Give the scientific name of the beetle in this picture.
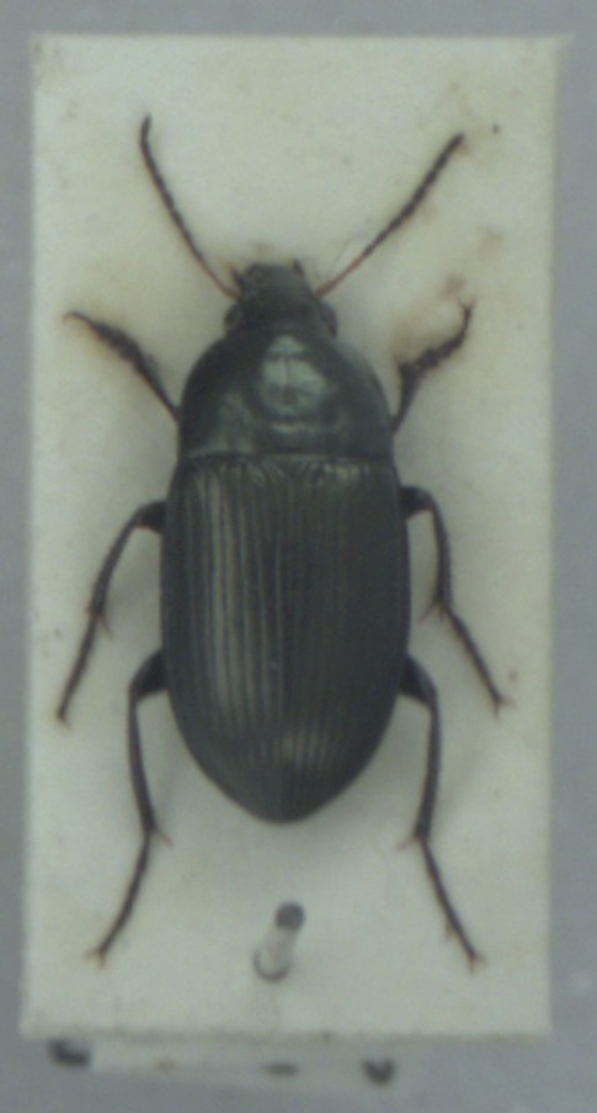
Amara similata
